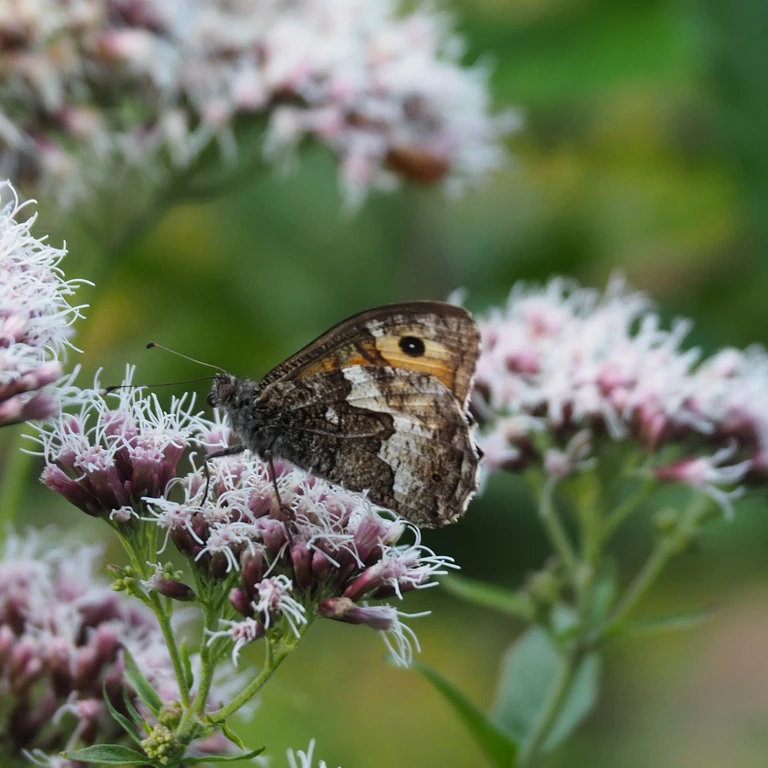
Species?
Hipparchia semele
